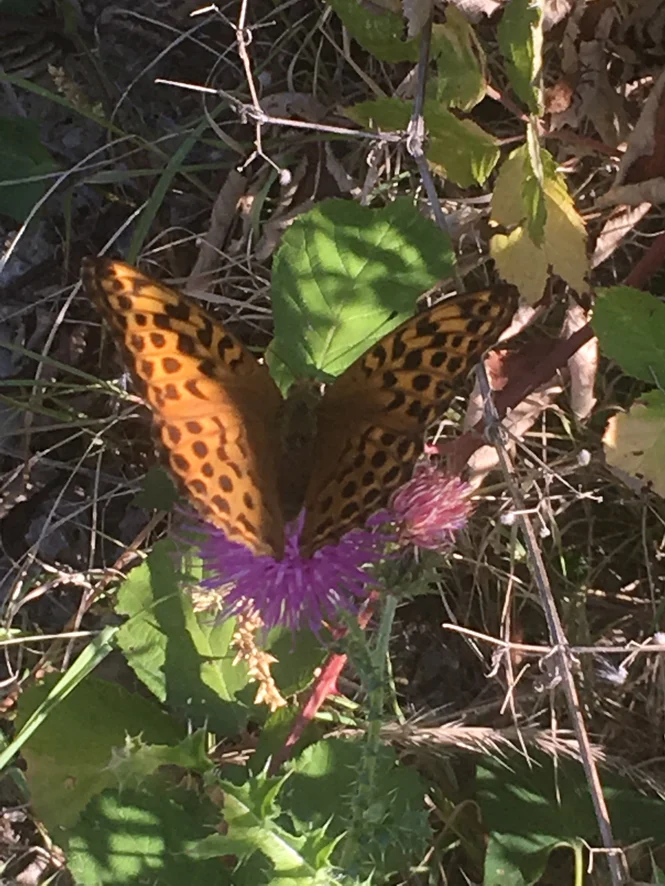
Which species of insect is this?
Argynnis paphia
